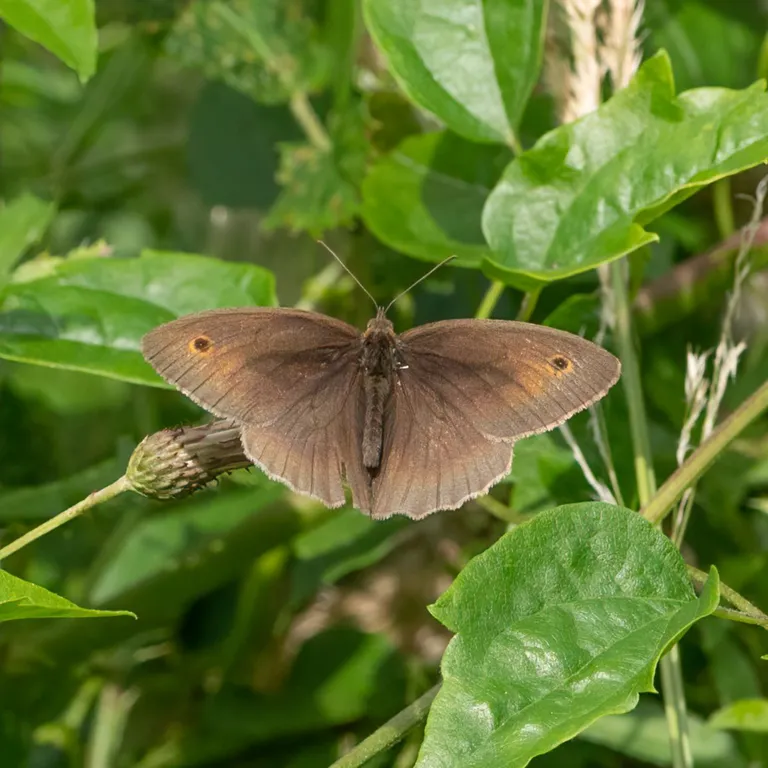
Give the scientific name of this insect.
Maniola jurtina
